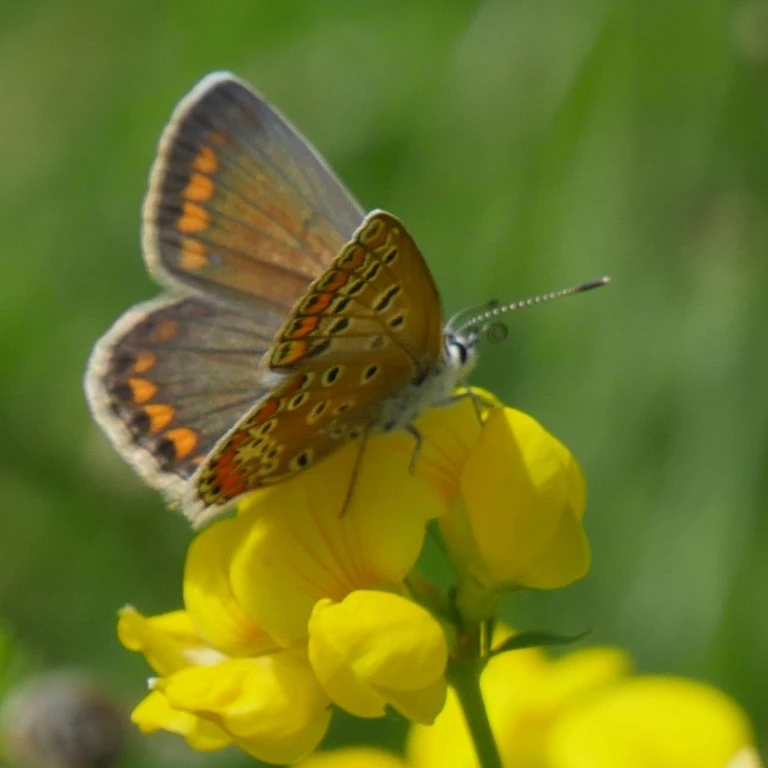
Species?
Polyommatus icarus
